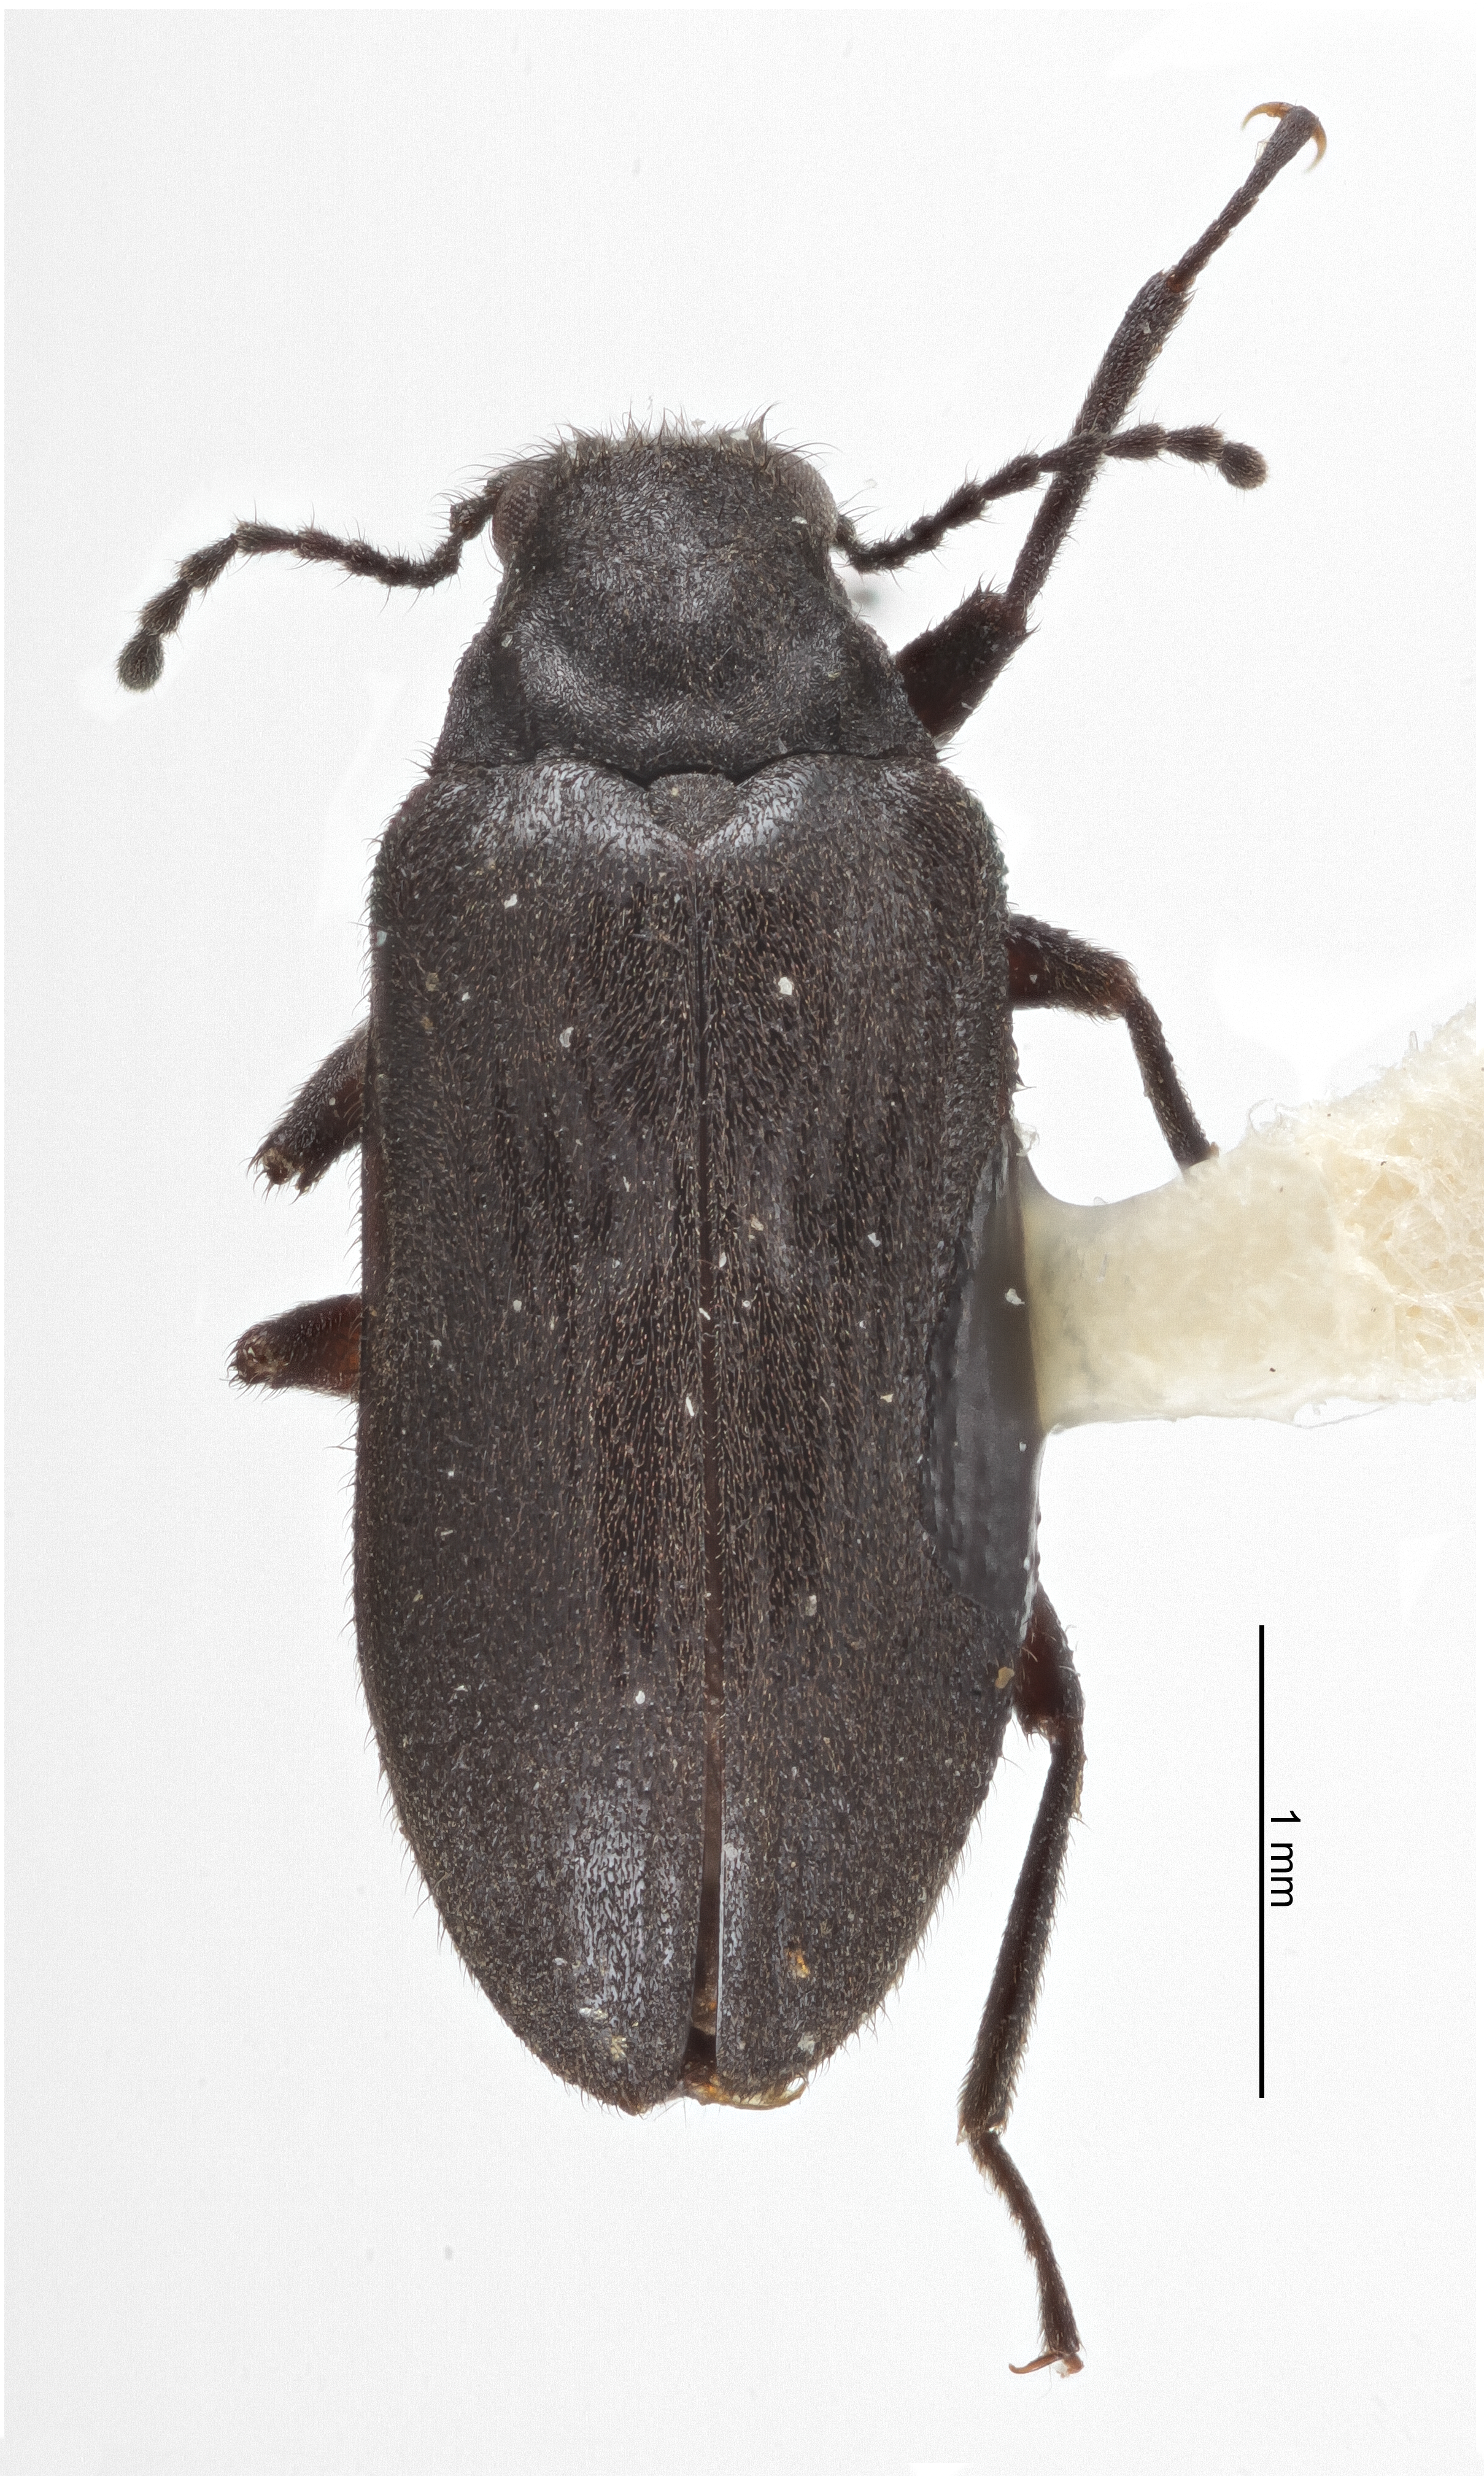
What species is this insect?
Hydora annectens
